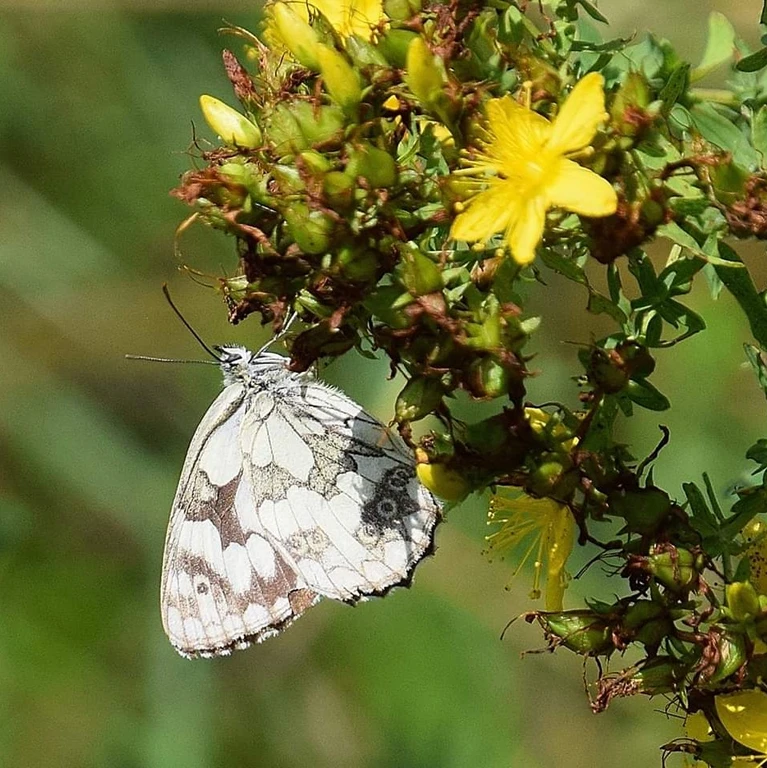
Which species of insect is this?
Melanargia galathea
